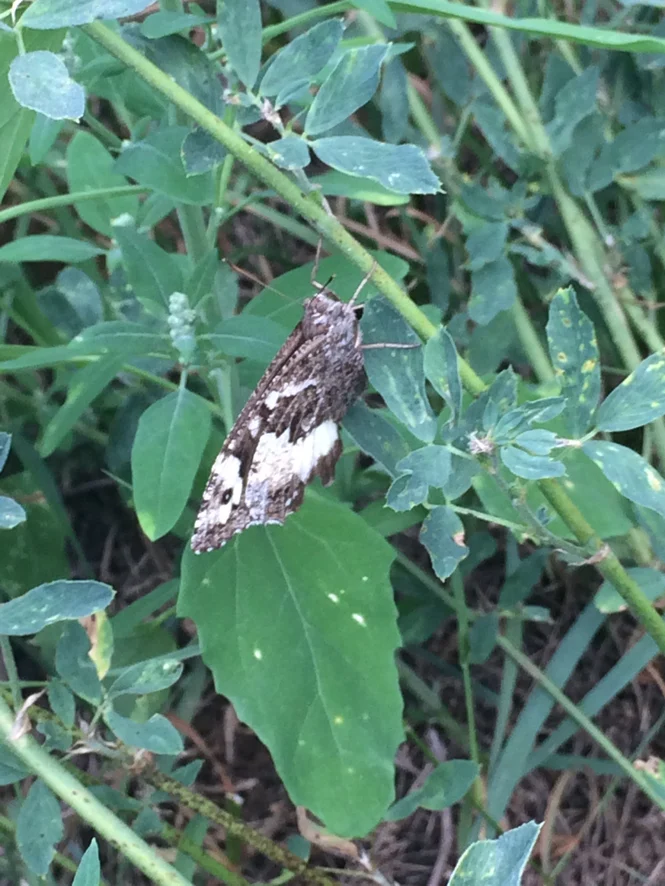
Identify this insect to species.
Brintesia circe
